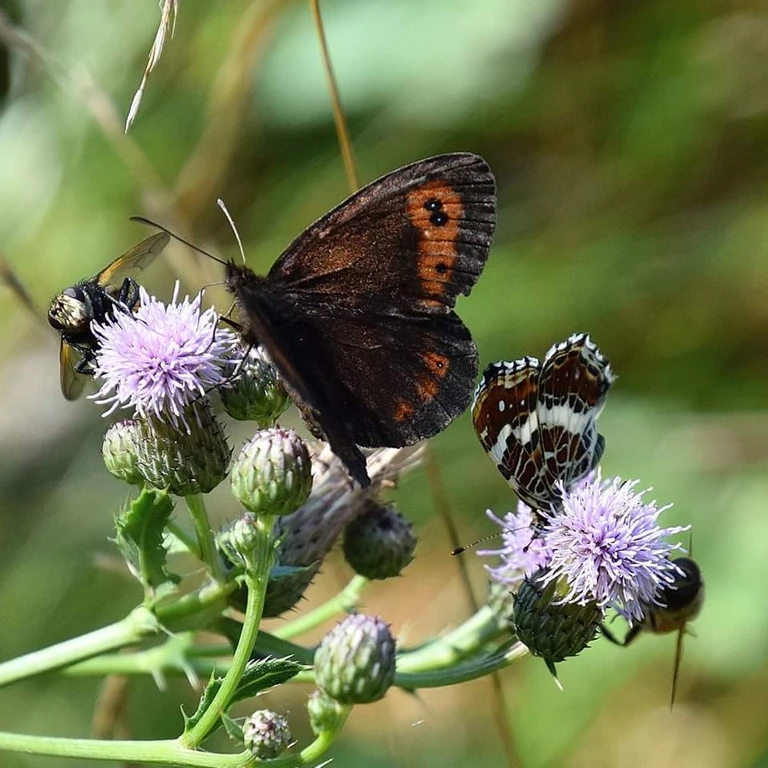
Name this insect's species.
Araschnia levana
